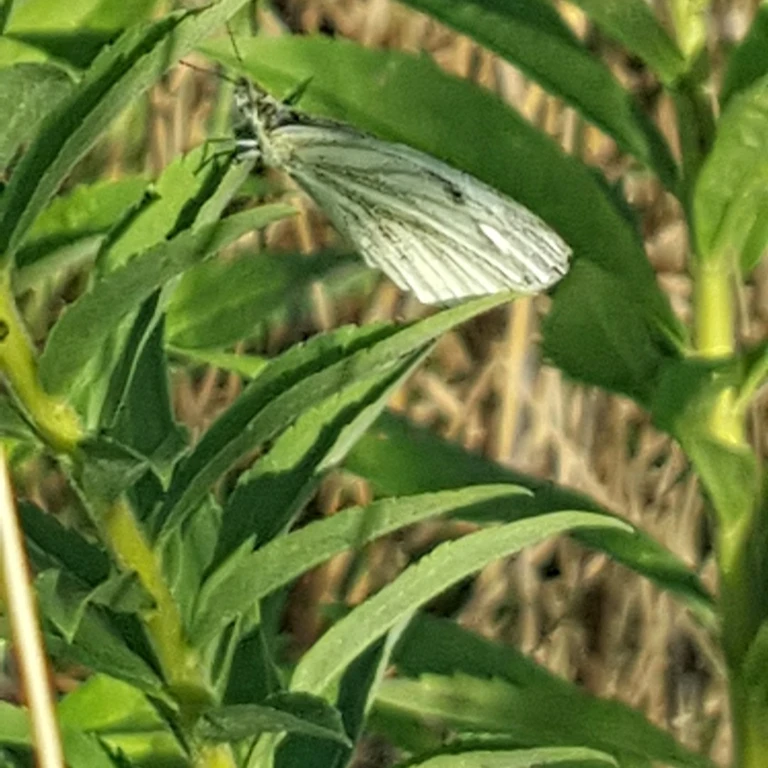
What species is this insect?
Pieris napi
